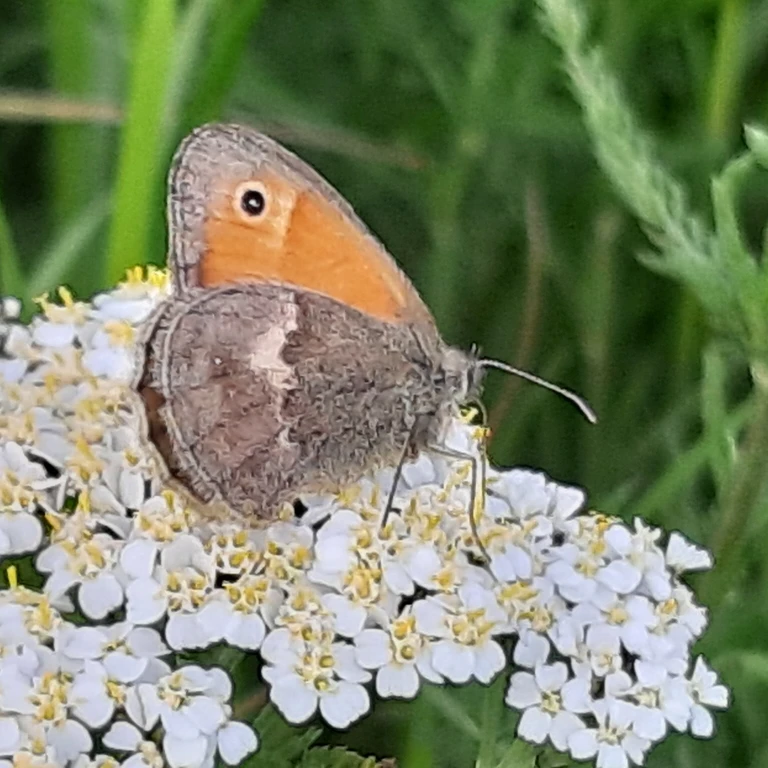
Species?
Coenonympha pamphilus
